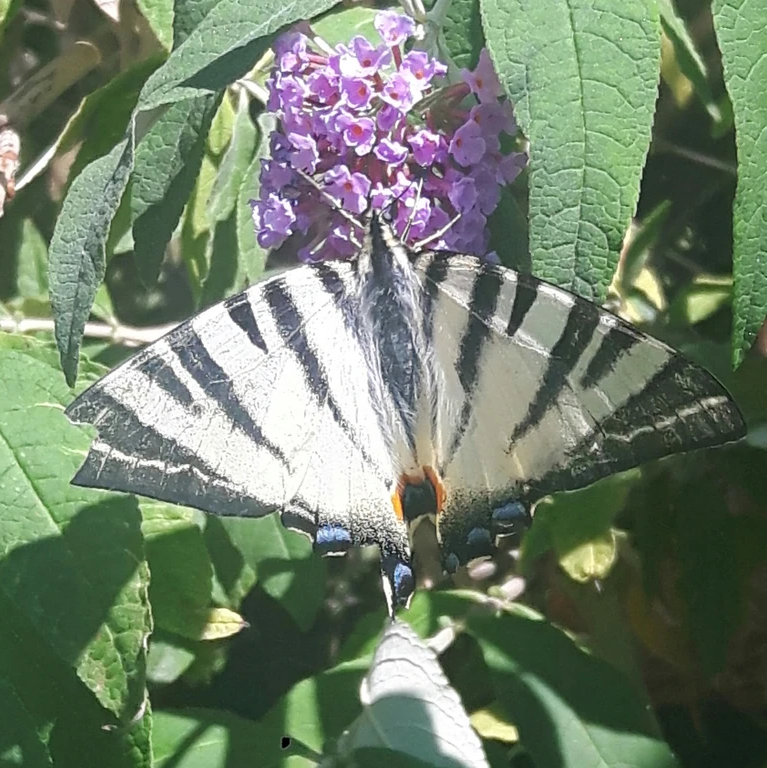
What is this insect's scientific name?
Iphiclides podalirius
